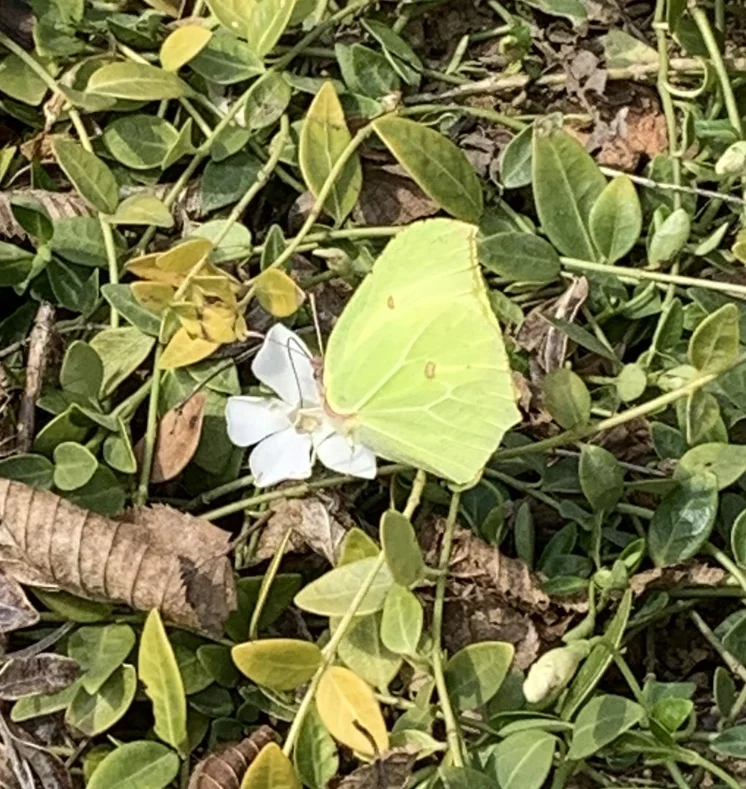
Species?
Gonepteryx rhamni
